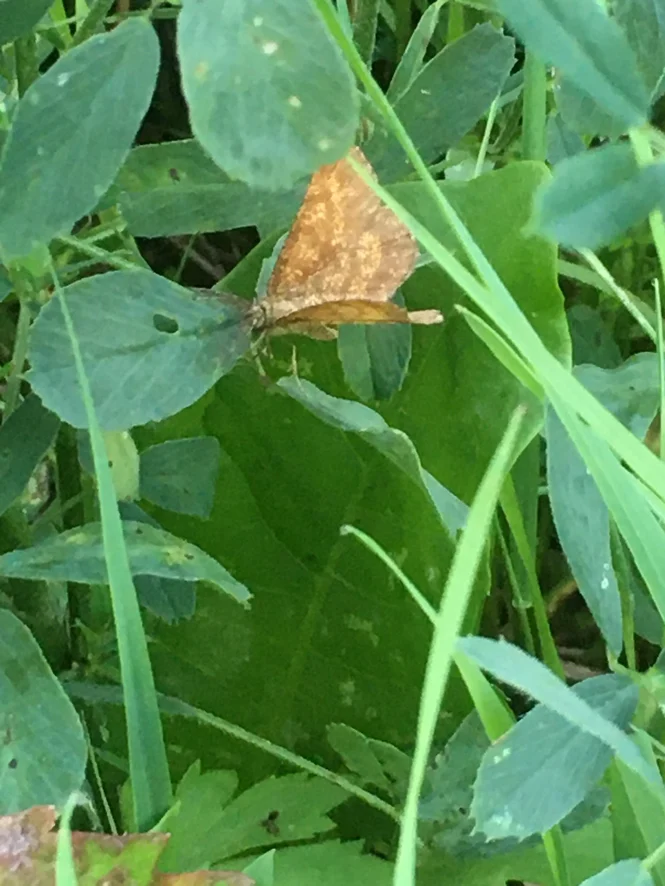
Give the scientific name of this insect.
Ematurga atomaria
